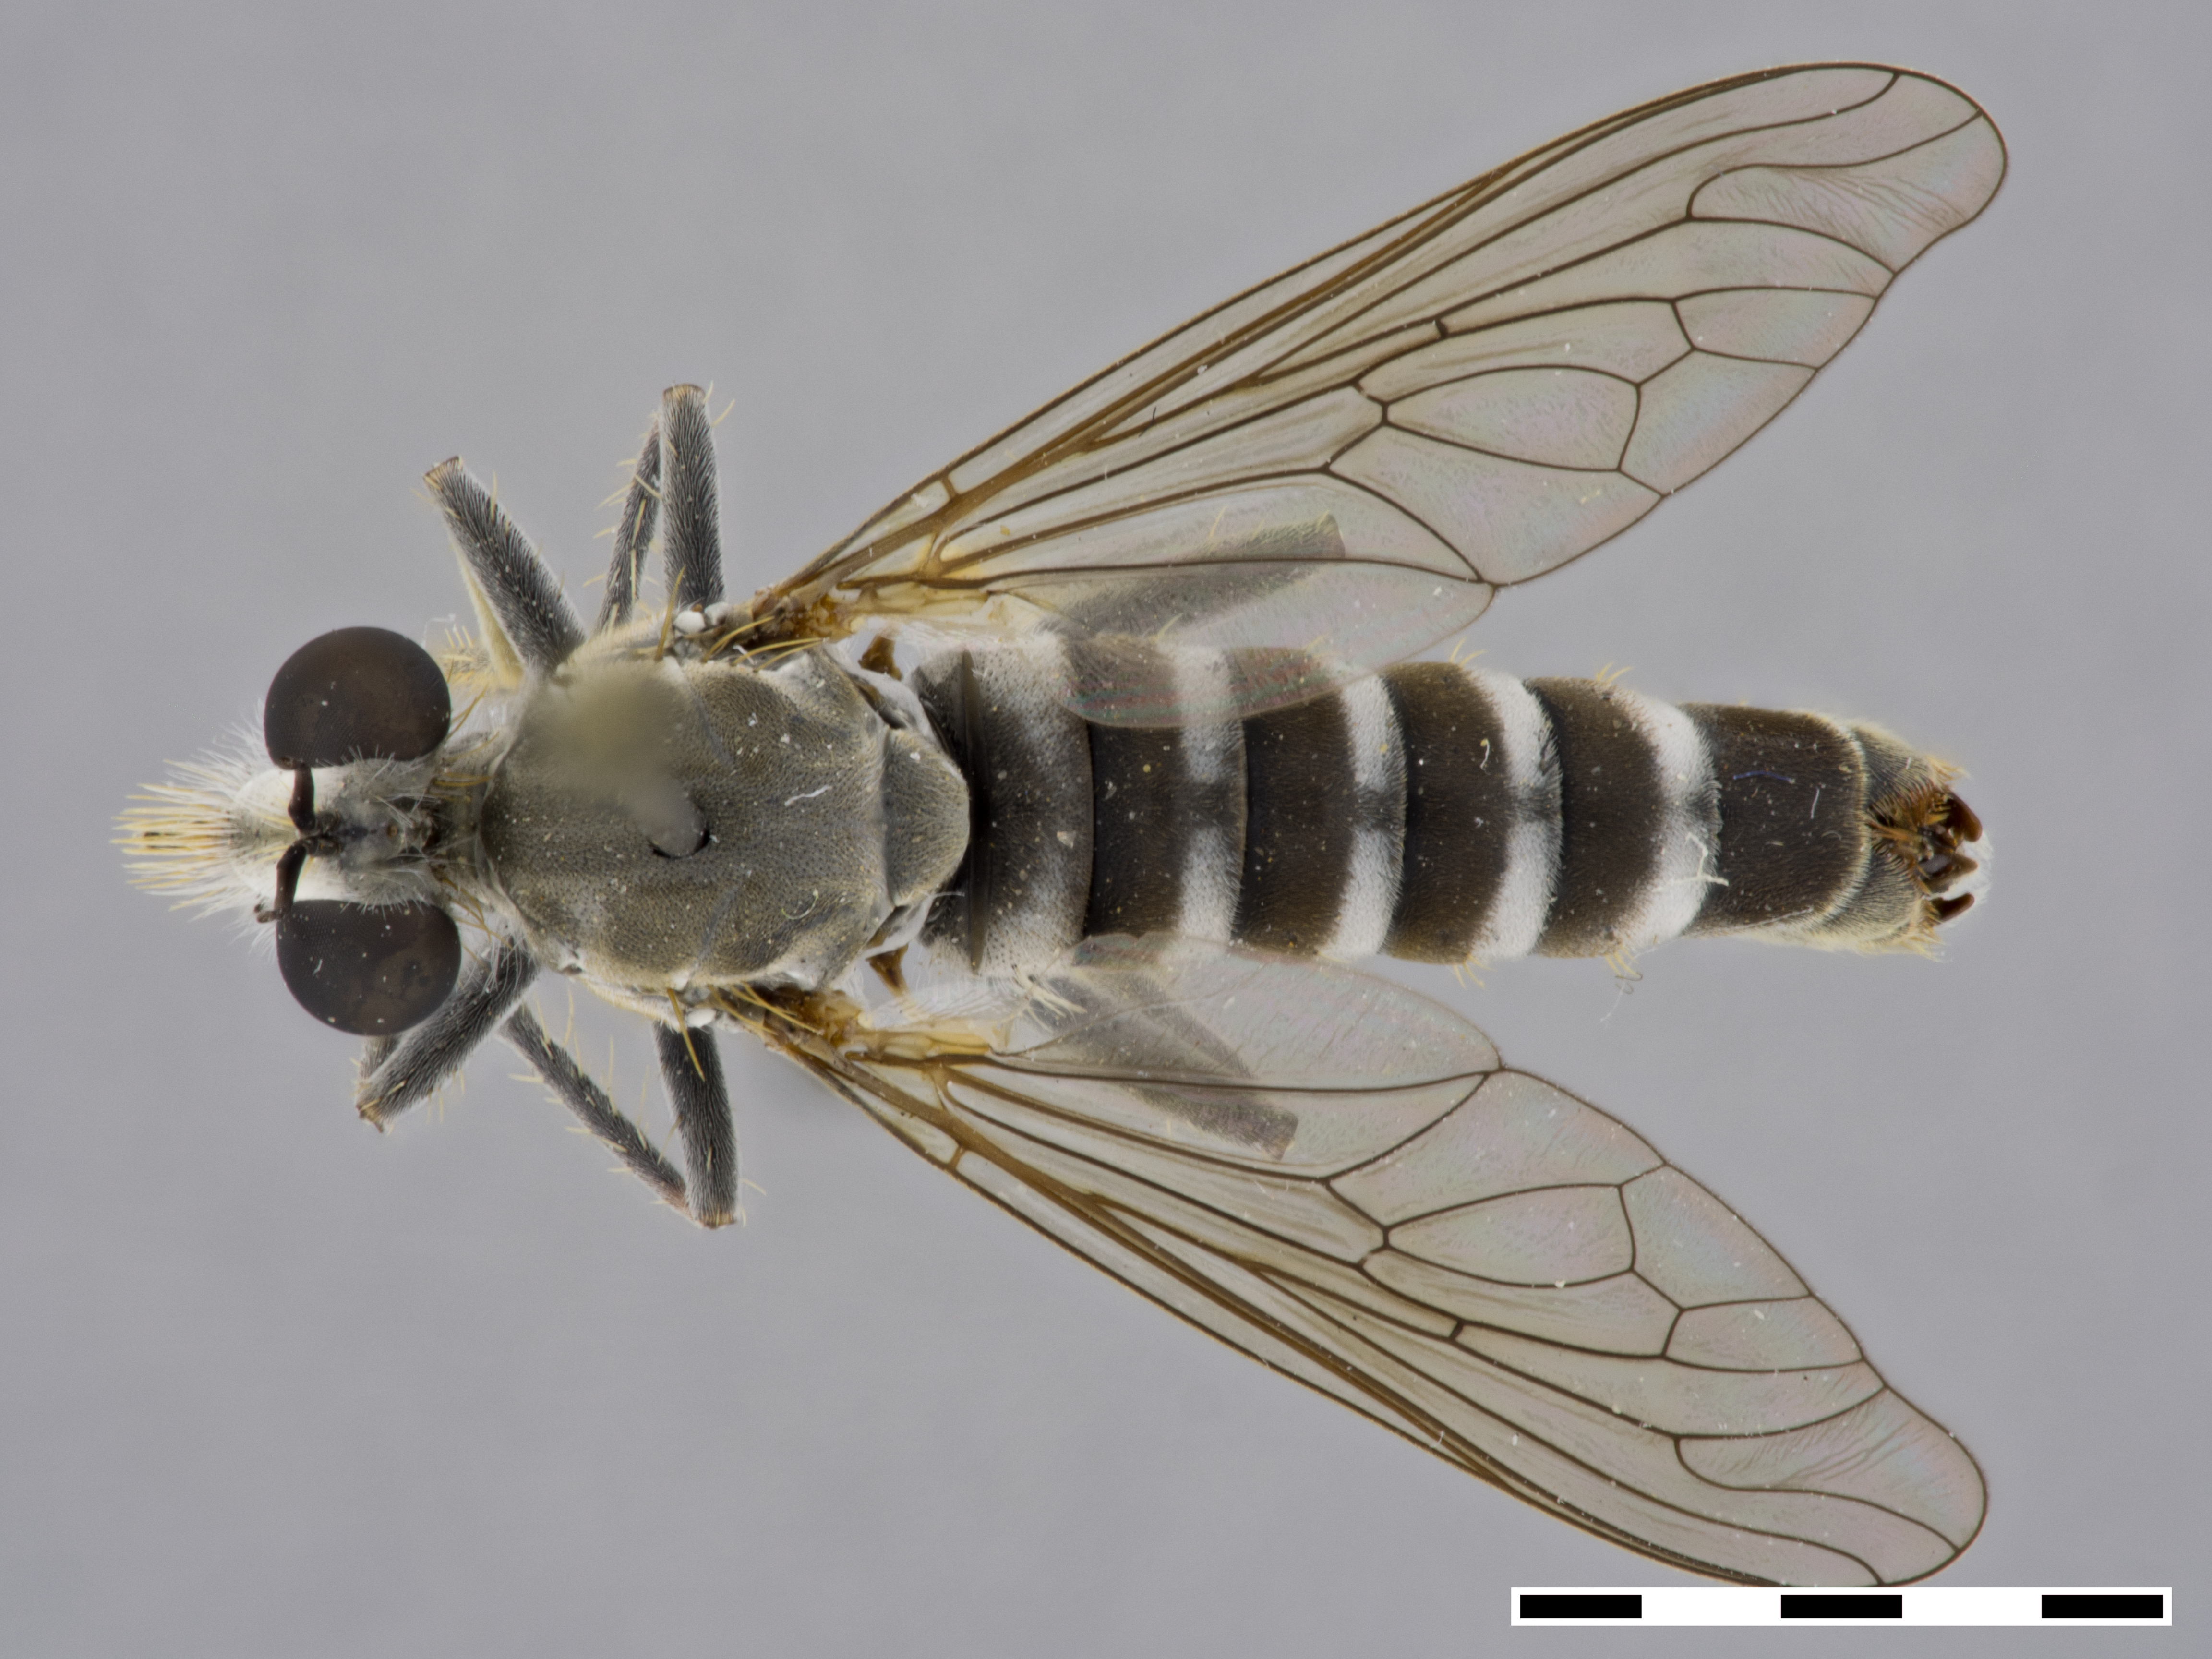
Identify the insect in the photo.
Laphyctis eremia
